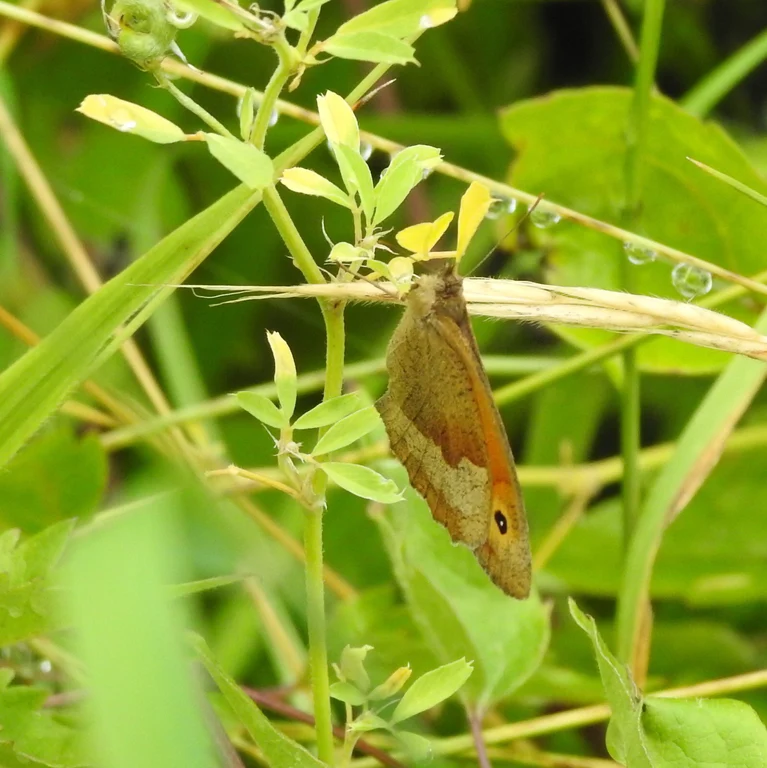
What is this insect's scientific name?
Maniola jurtina
